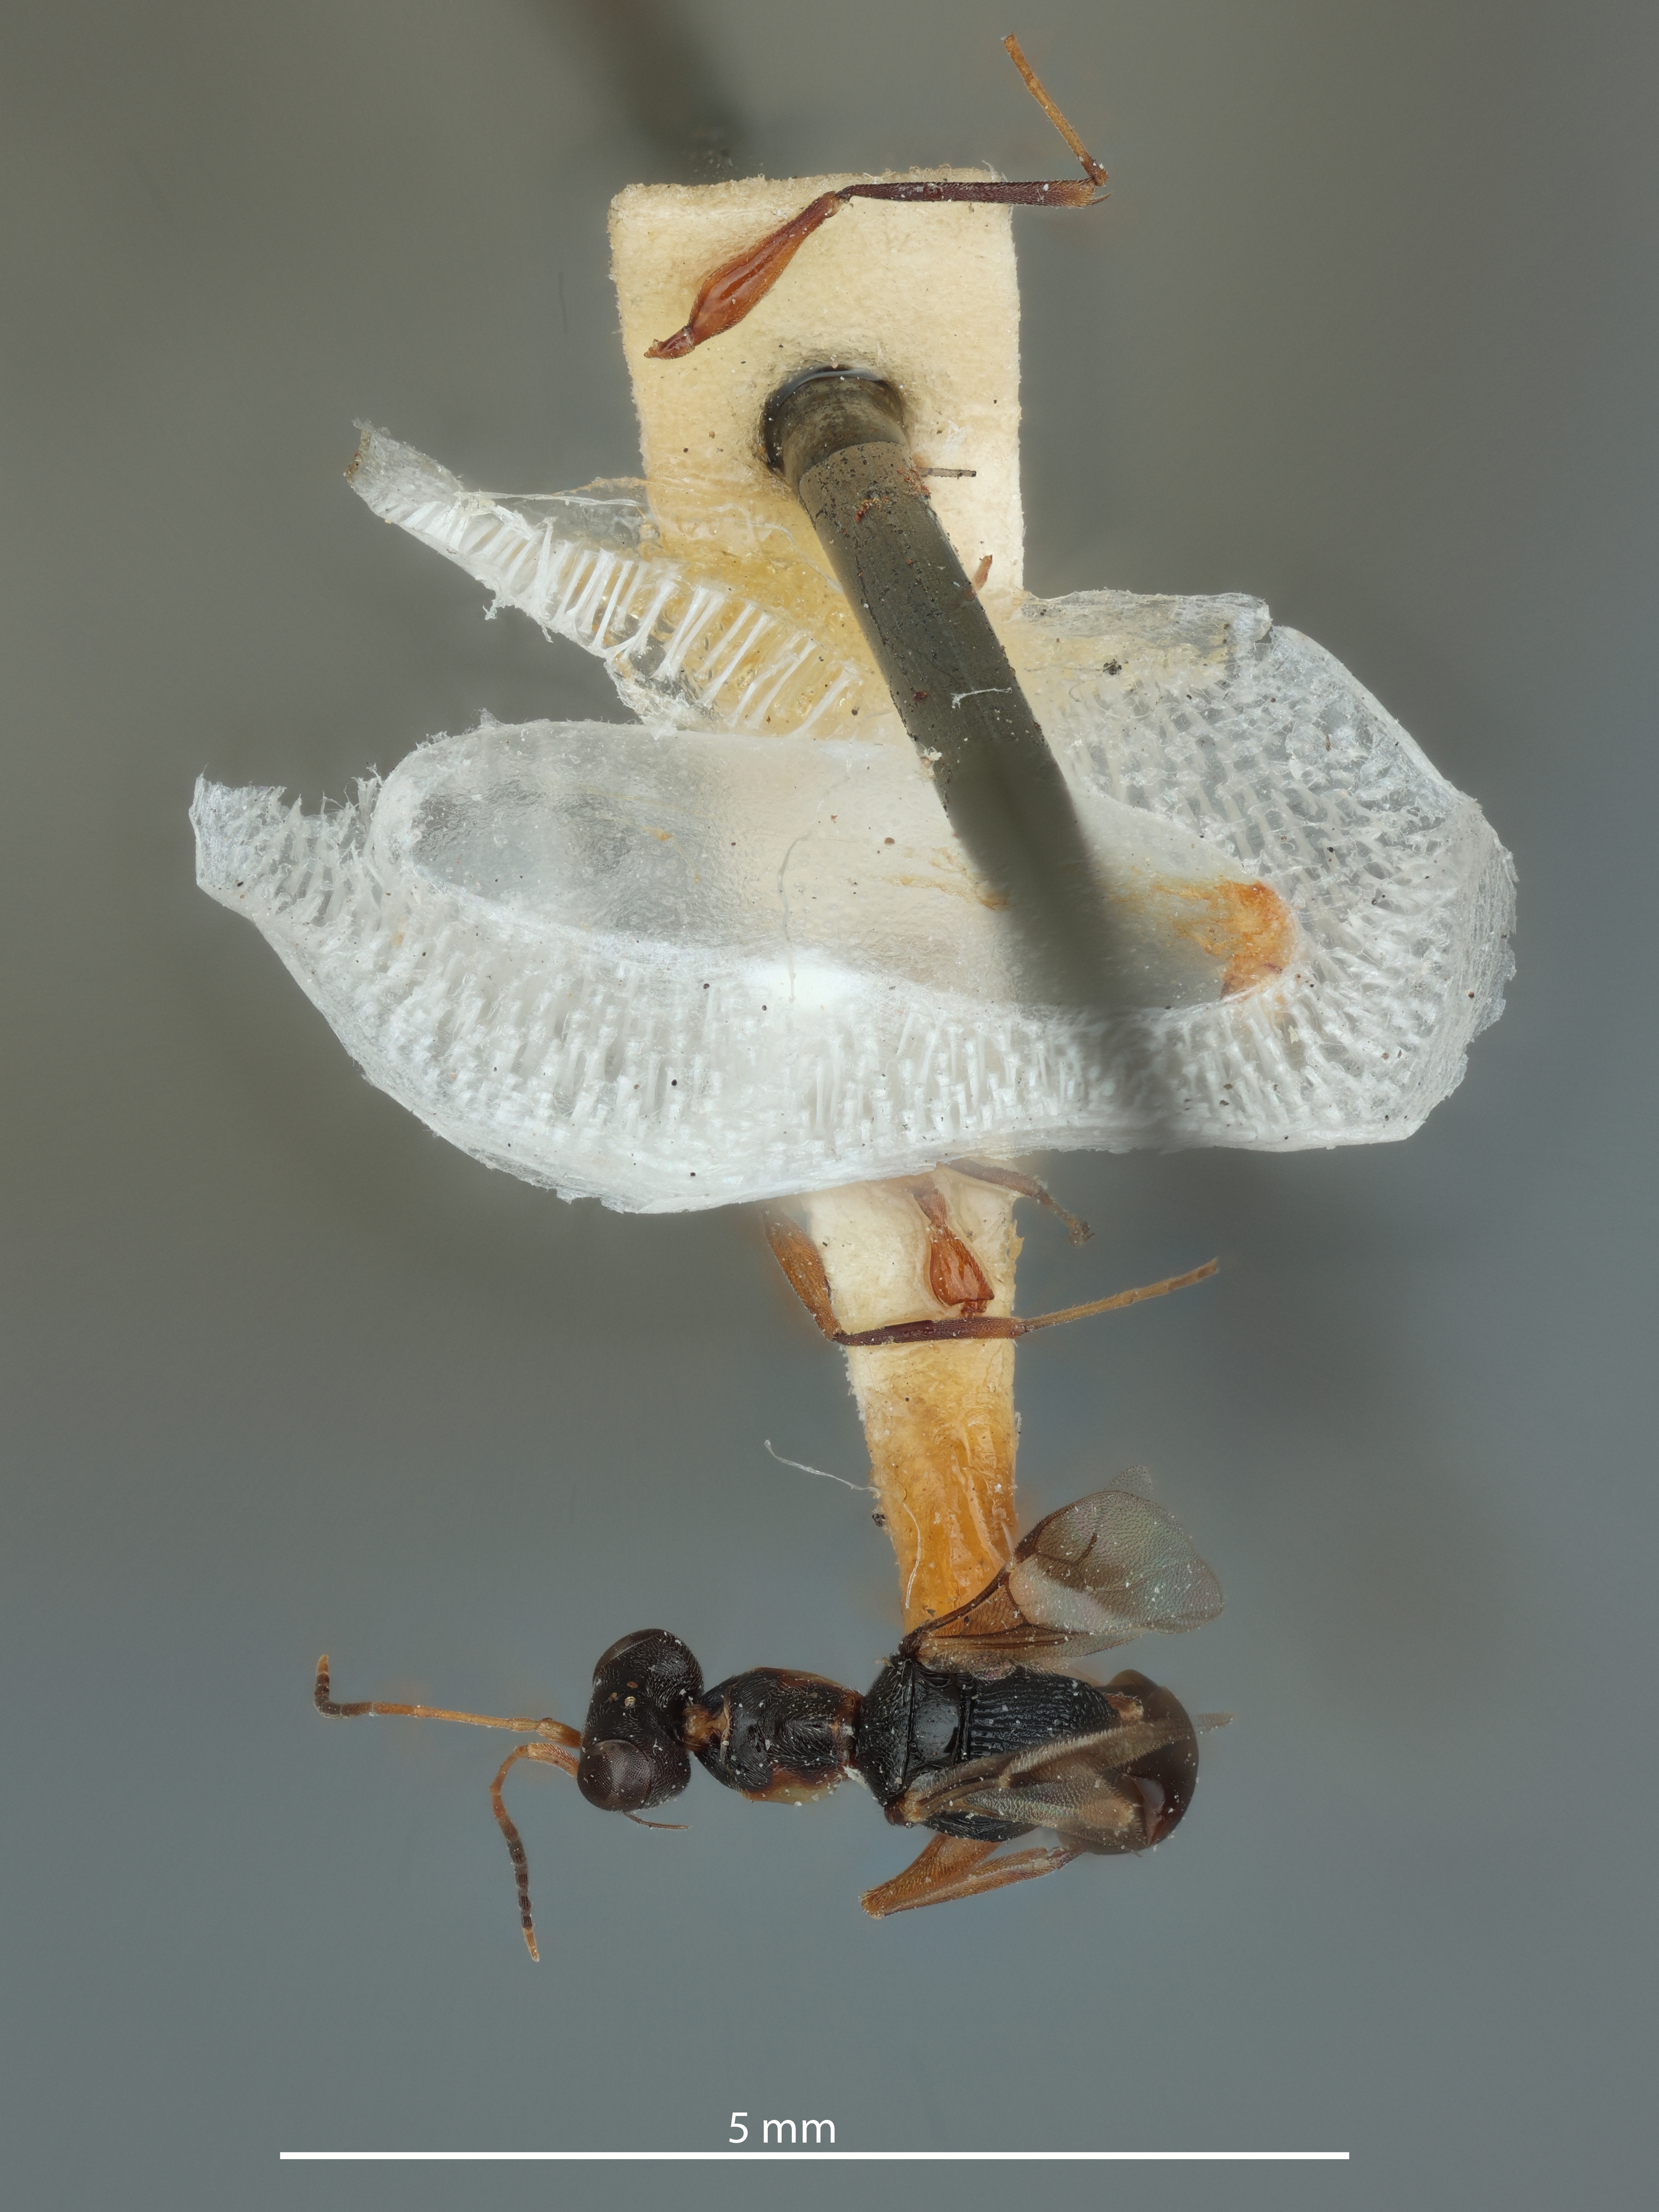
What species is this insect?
Psilodryinus gracilis
